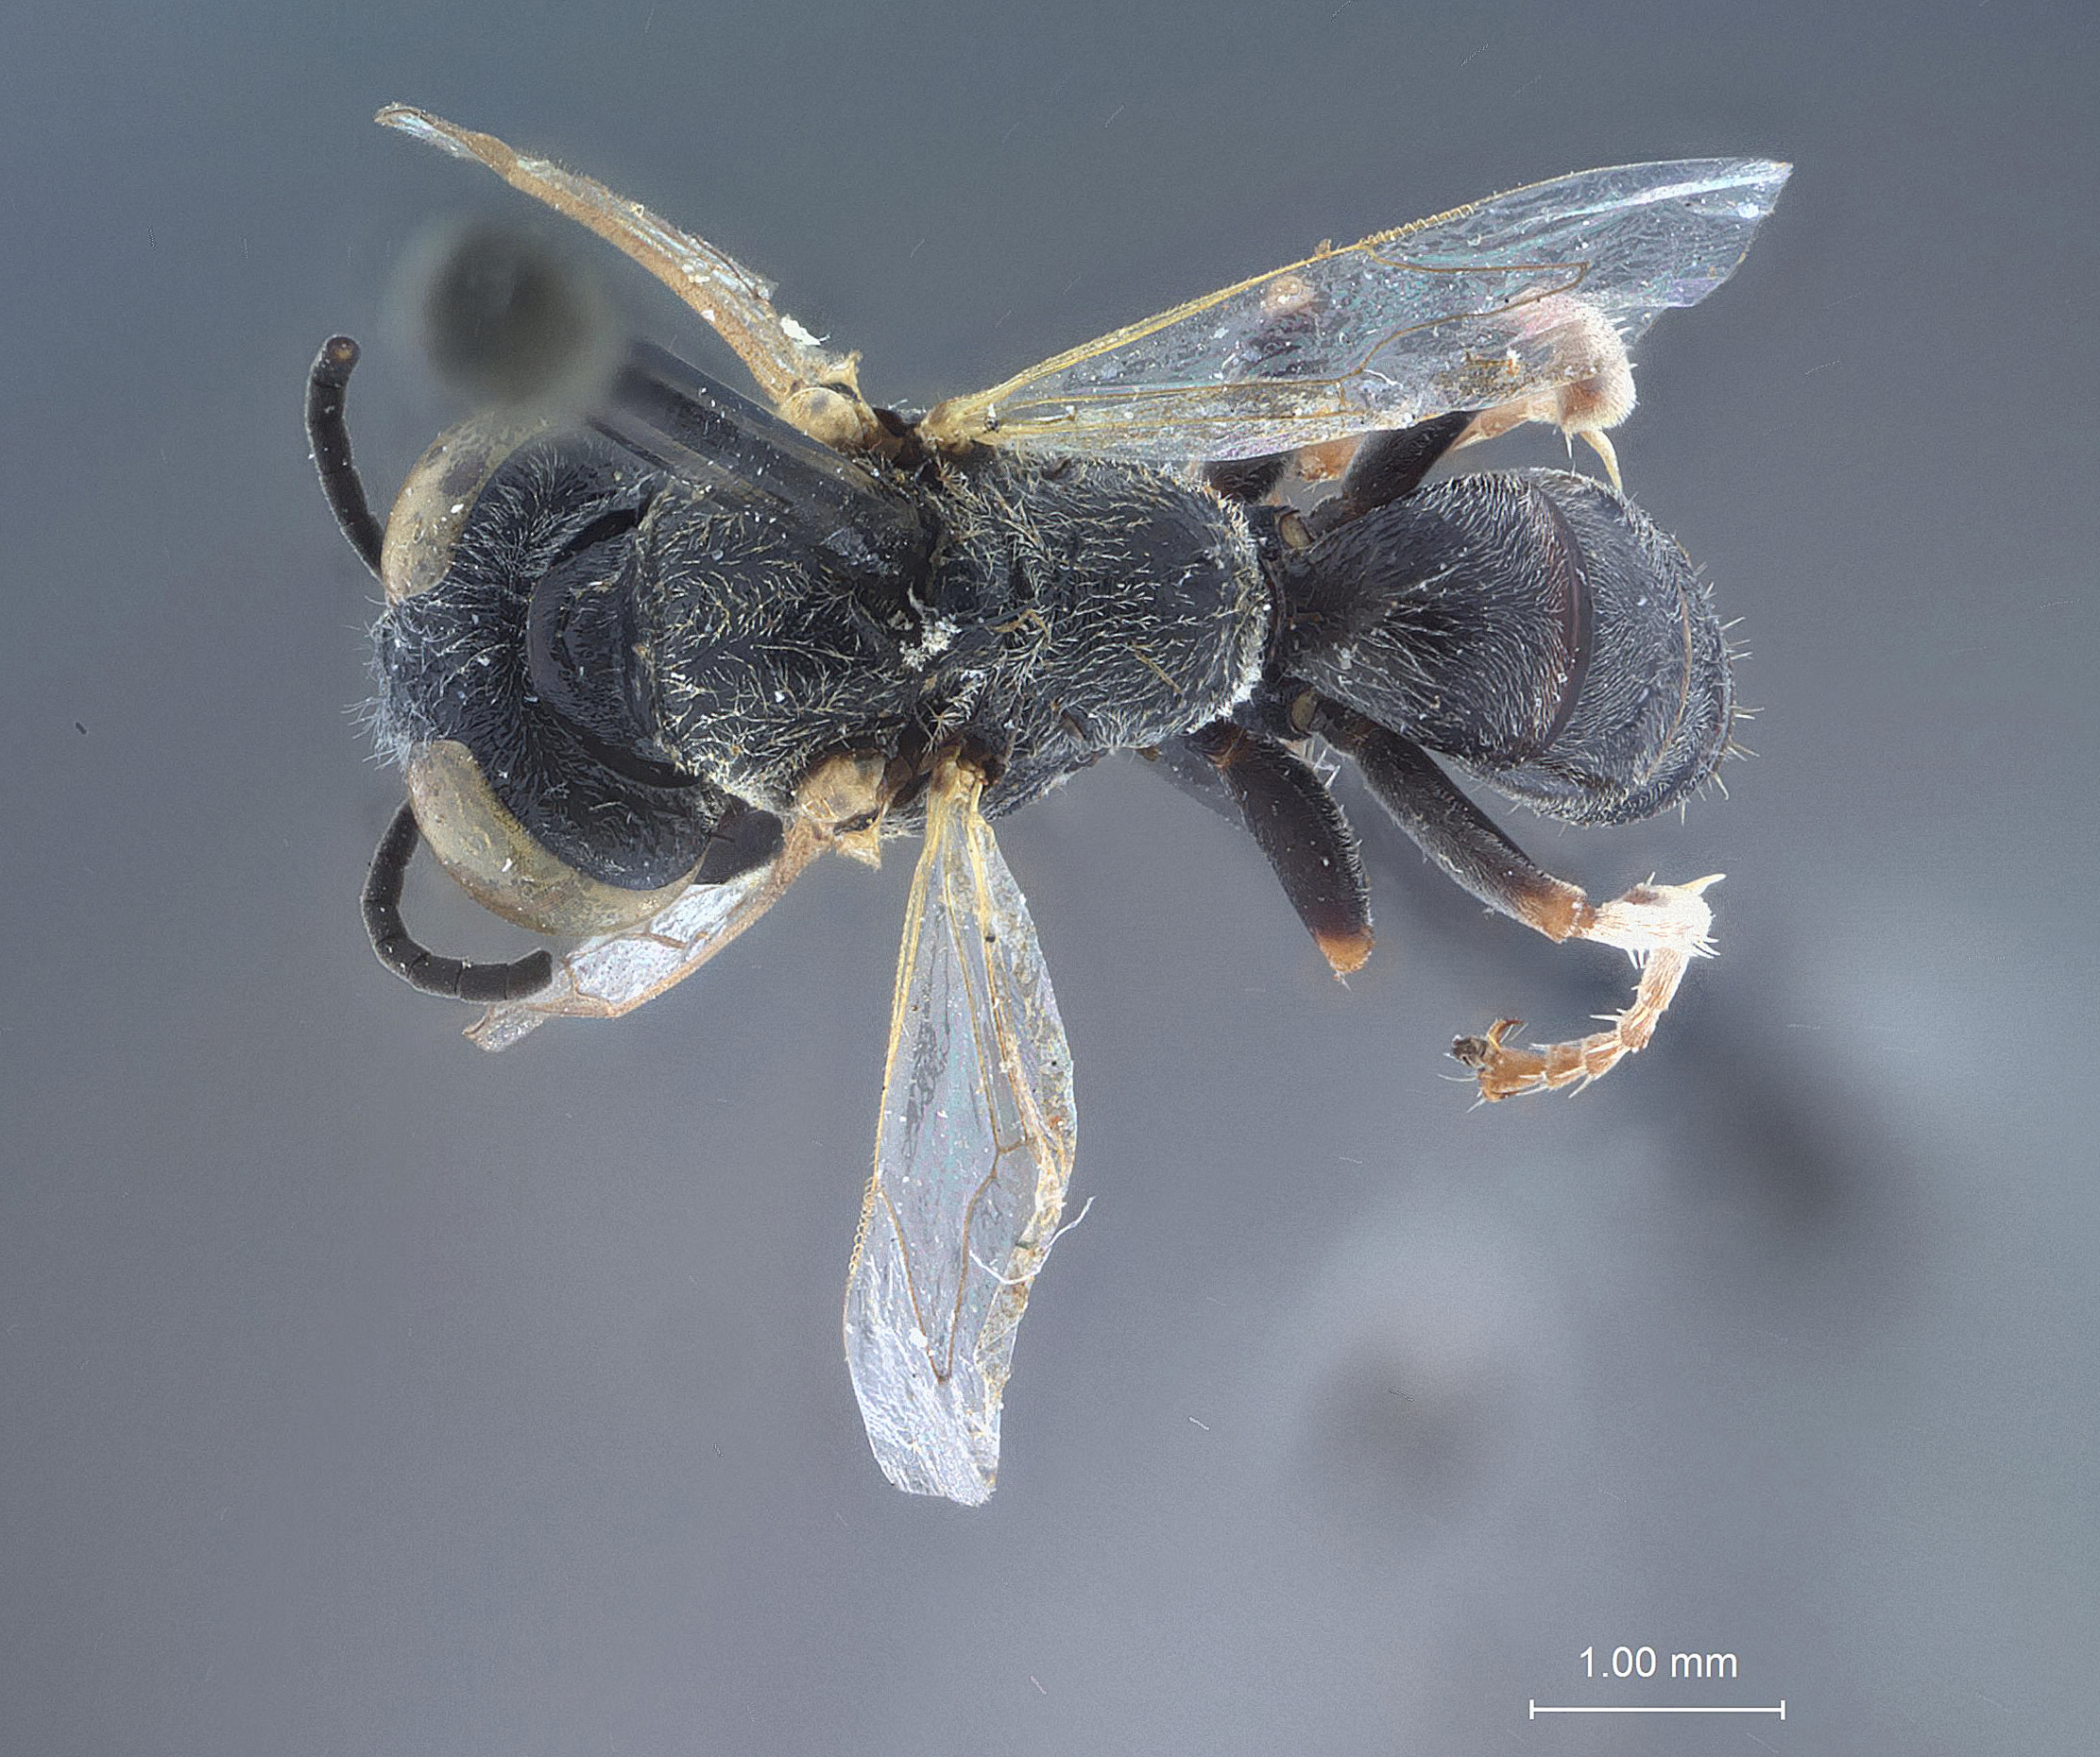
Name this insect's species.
Tachytes minor
